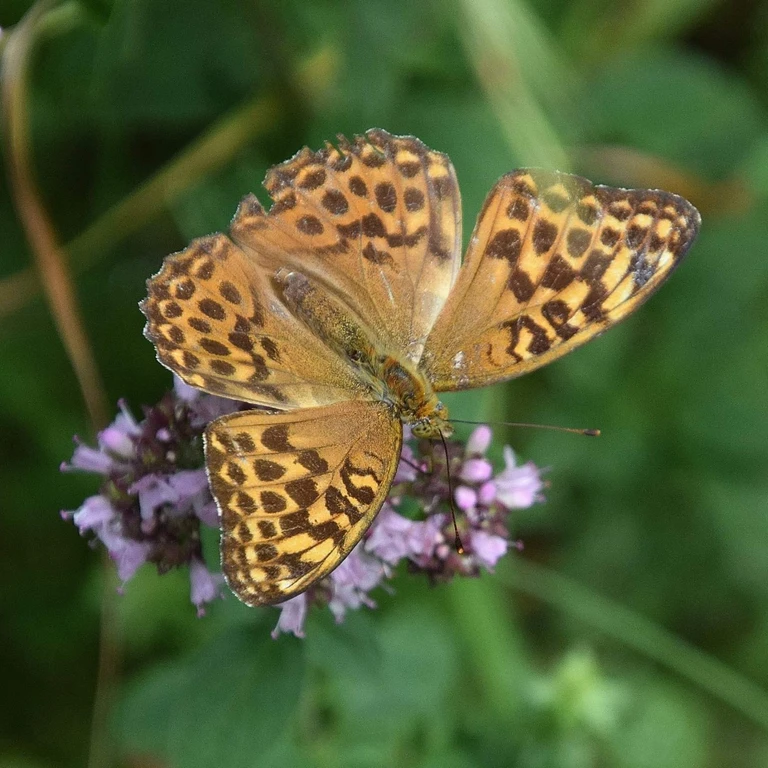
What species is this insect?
Argynnis paphia
